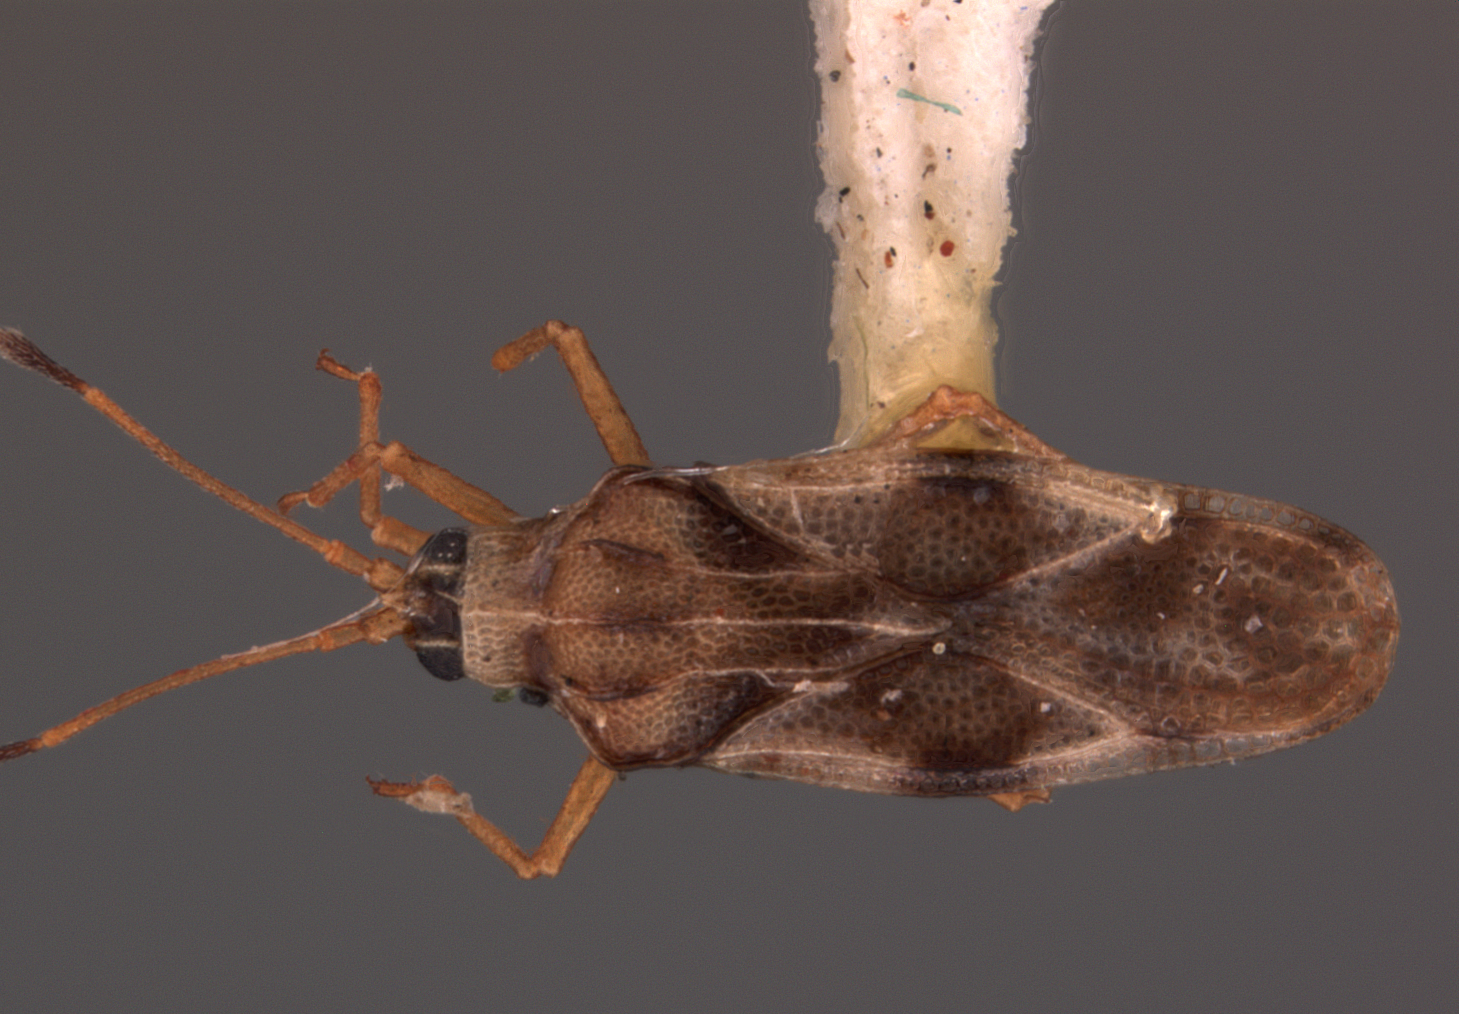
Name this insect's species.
Tingis acris
